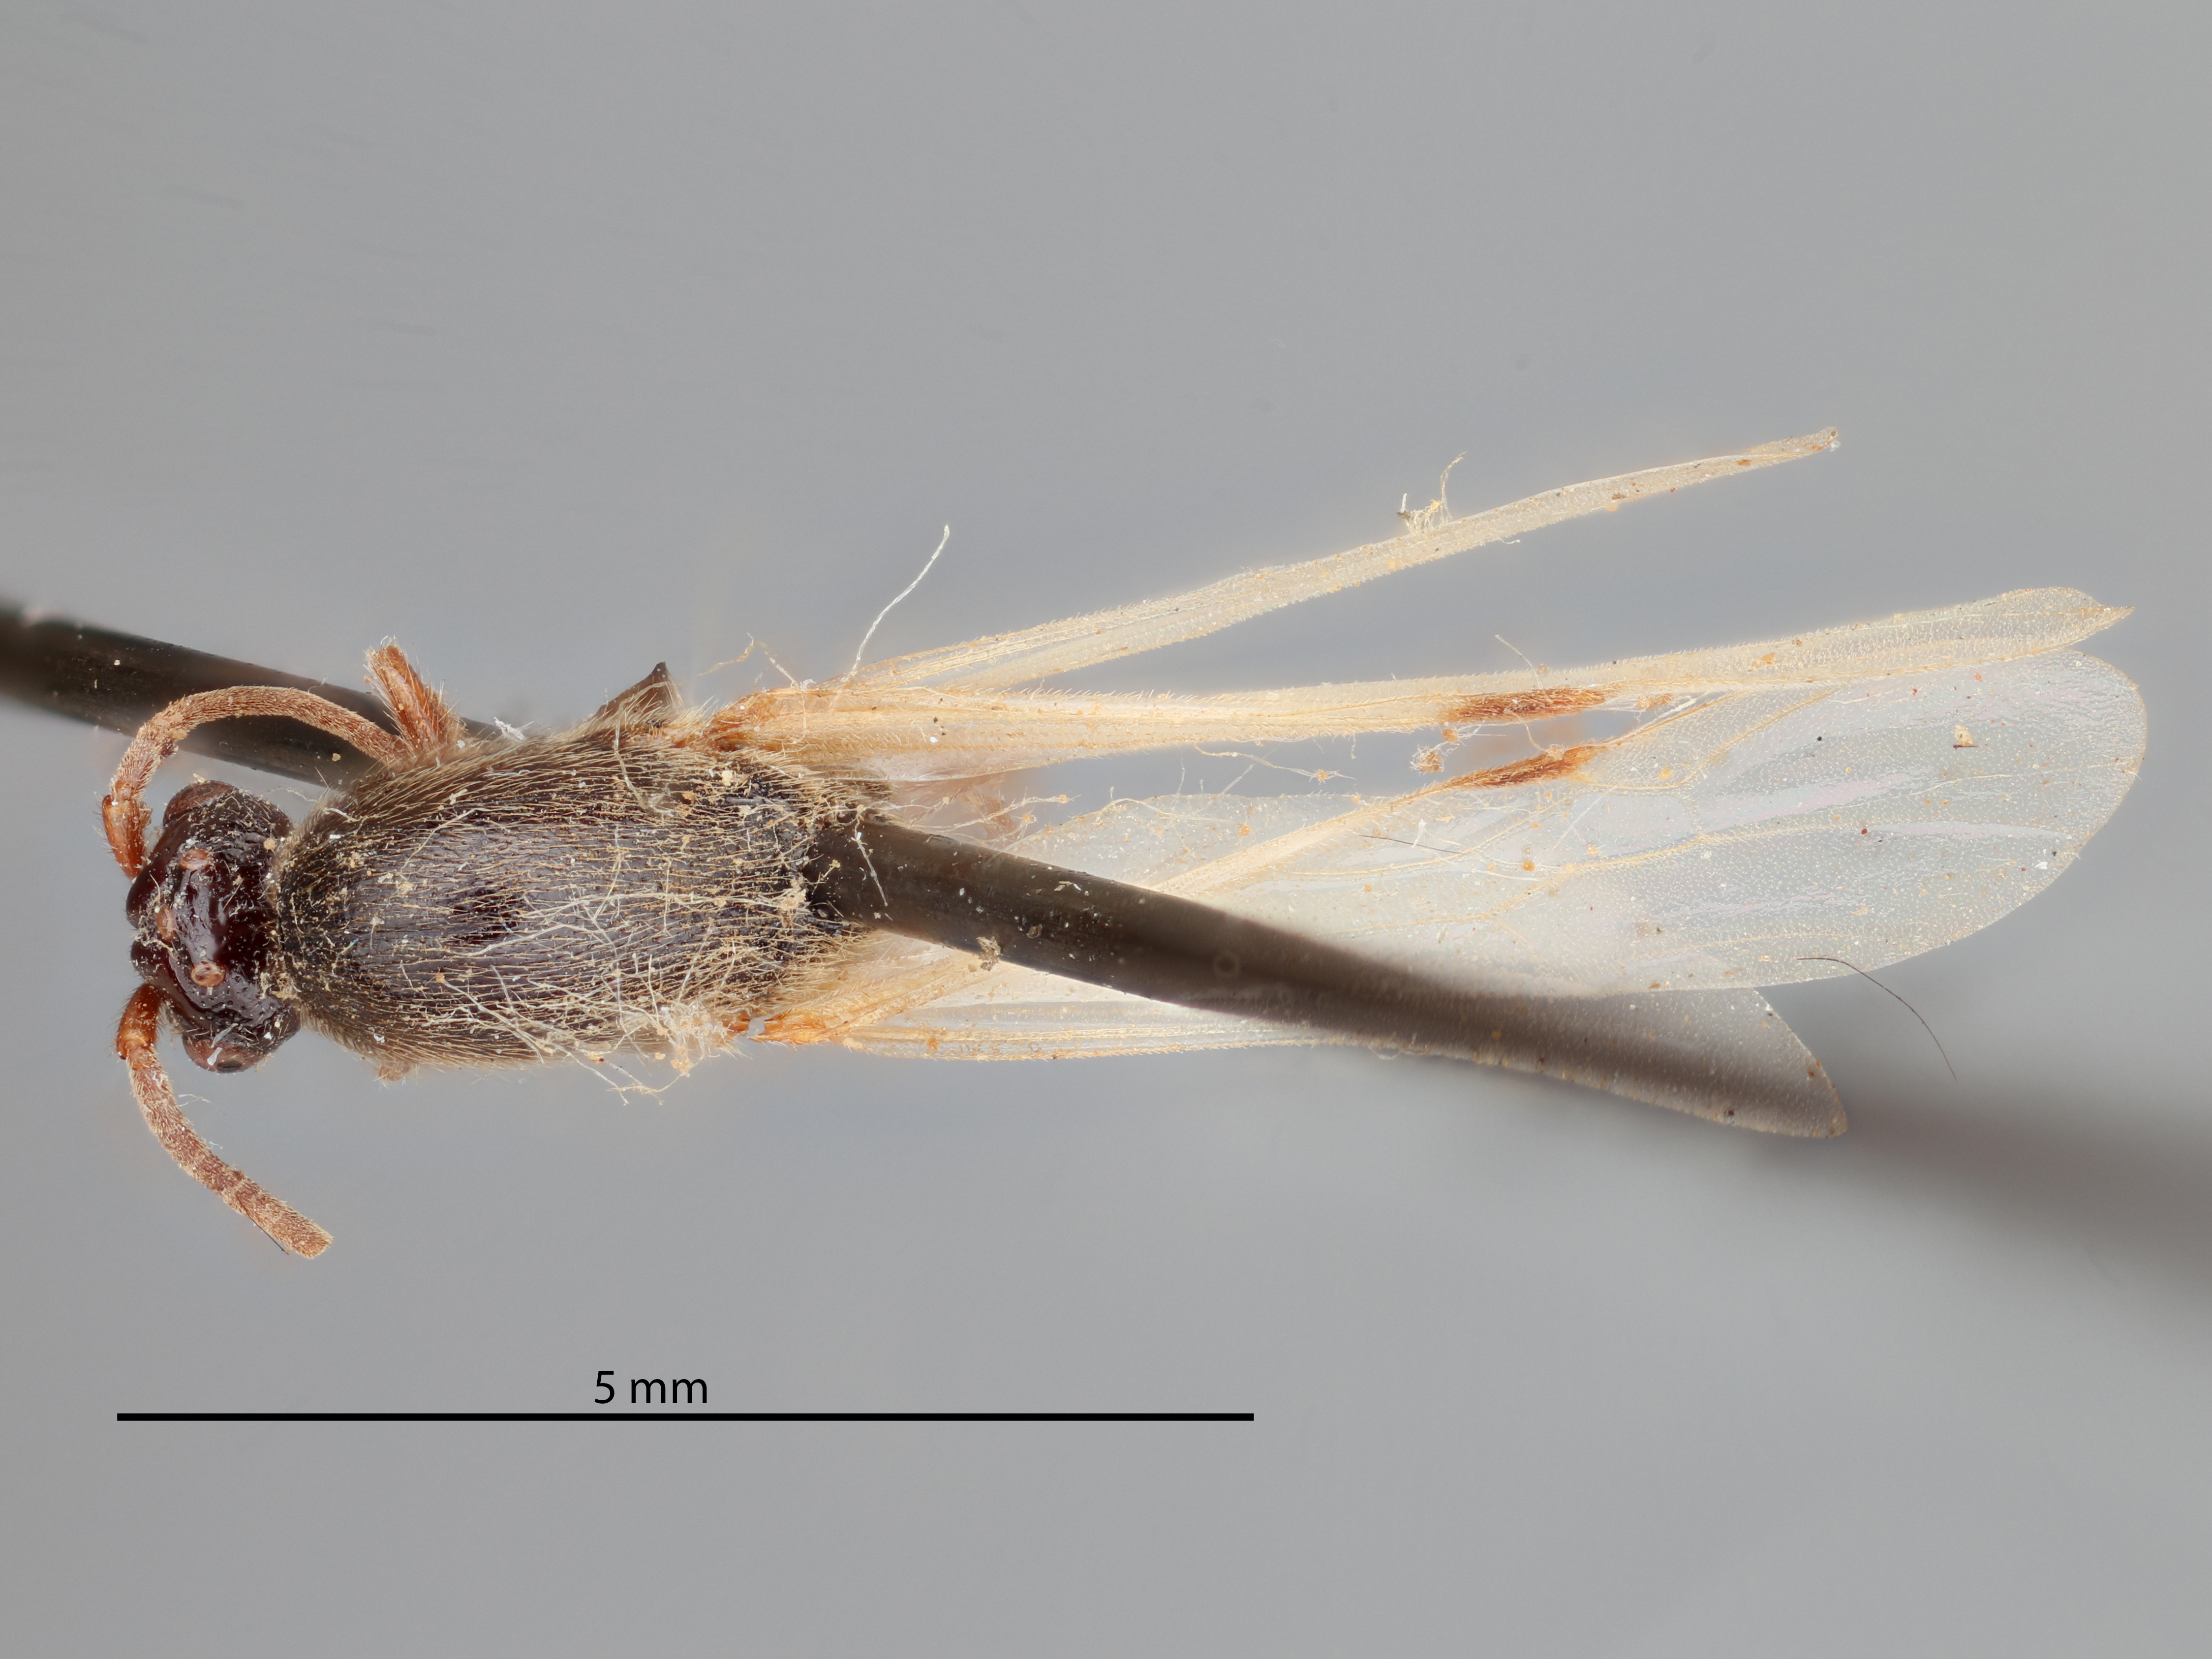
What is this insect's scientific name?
Eciton mojave
